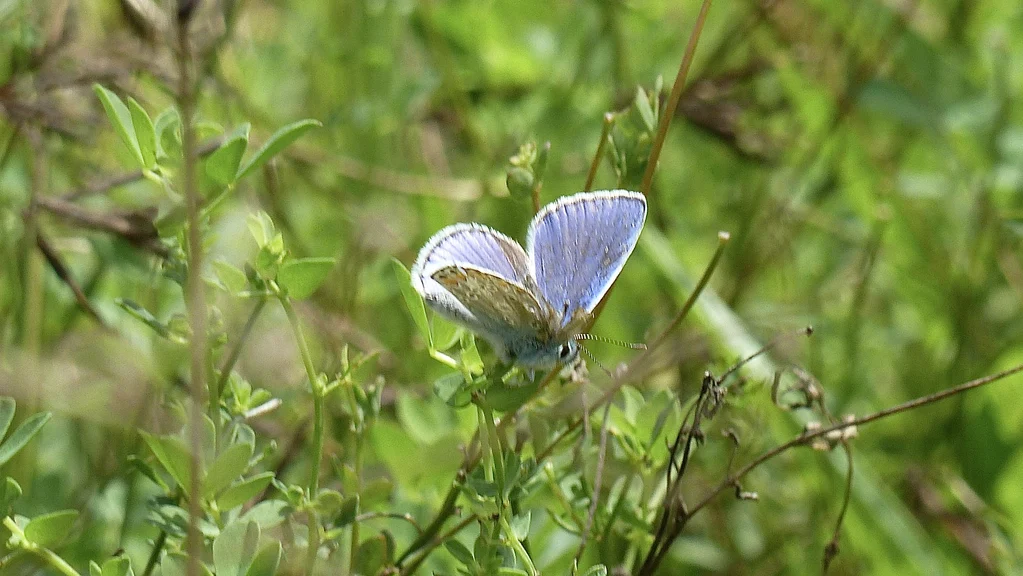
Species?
Polyommatus icarus
